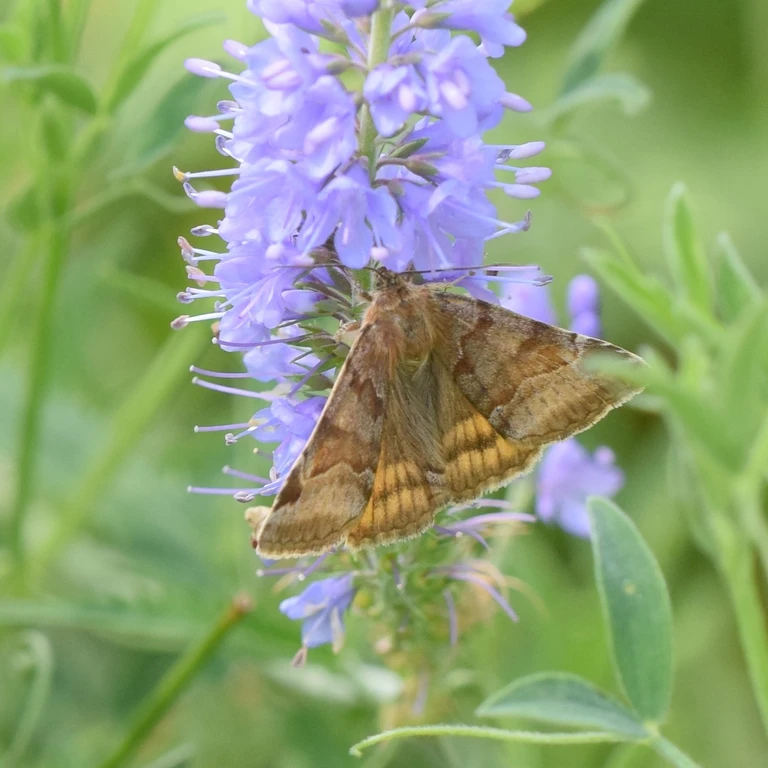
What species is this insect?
Euclidia glyphica
